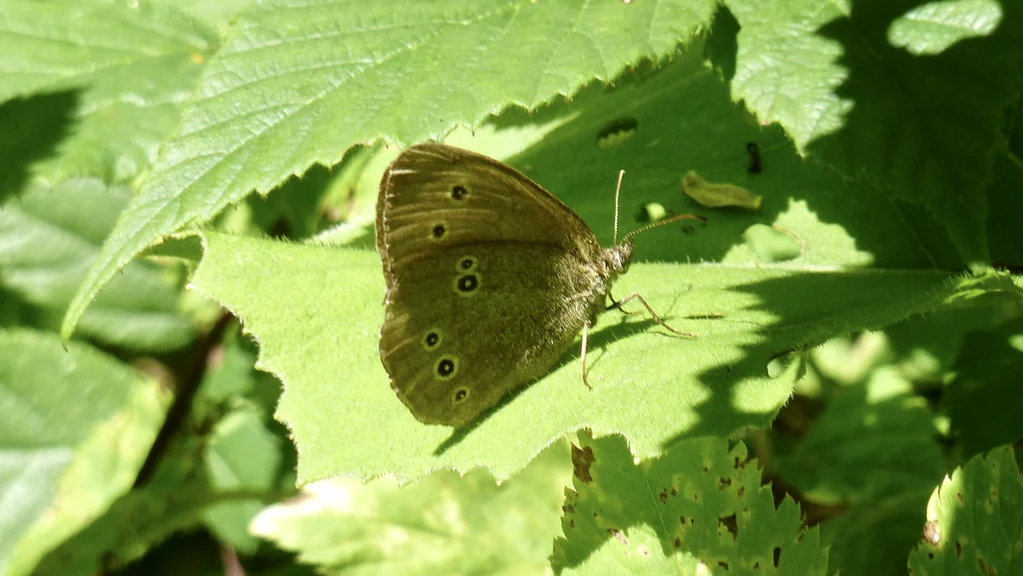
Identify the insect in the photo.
Aphantopus hyperantus
